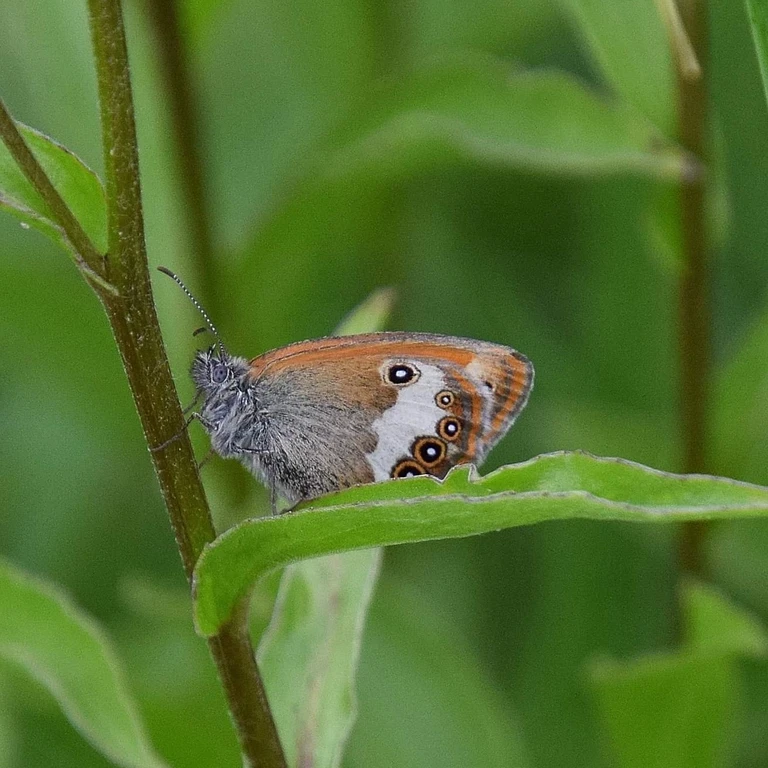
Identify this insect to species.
Coenonympha arcania
